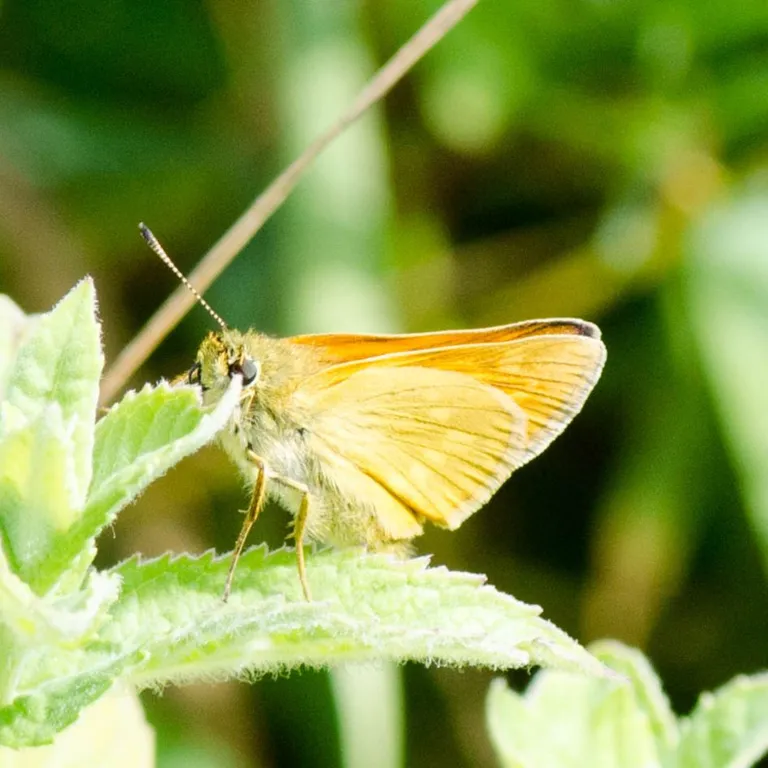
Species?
Ochlodes sylvanus (also Ochlodes venata)
